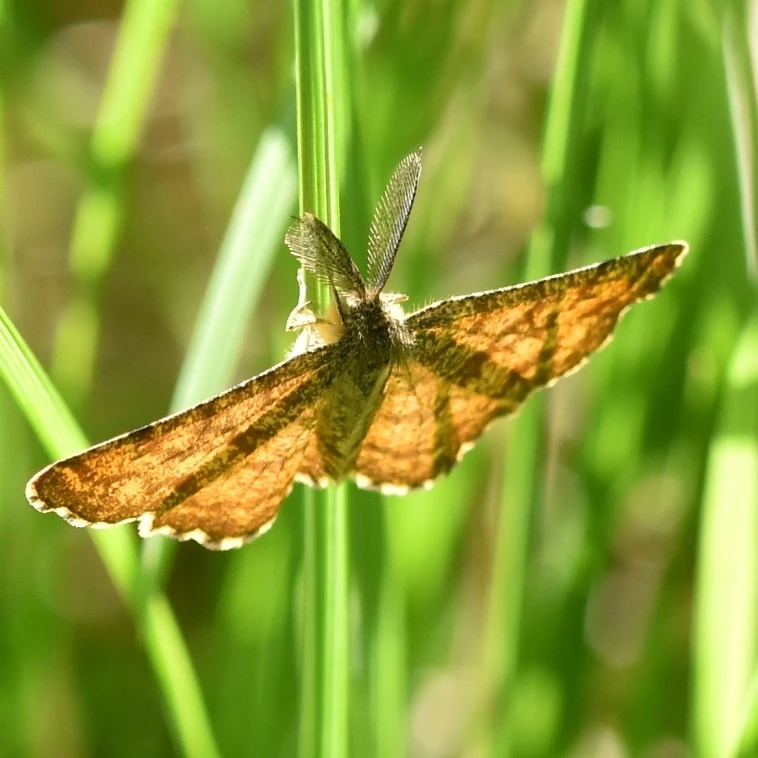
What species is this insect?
Ematurga atomaria
